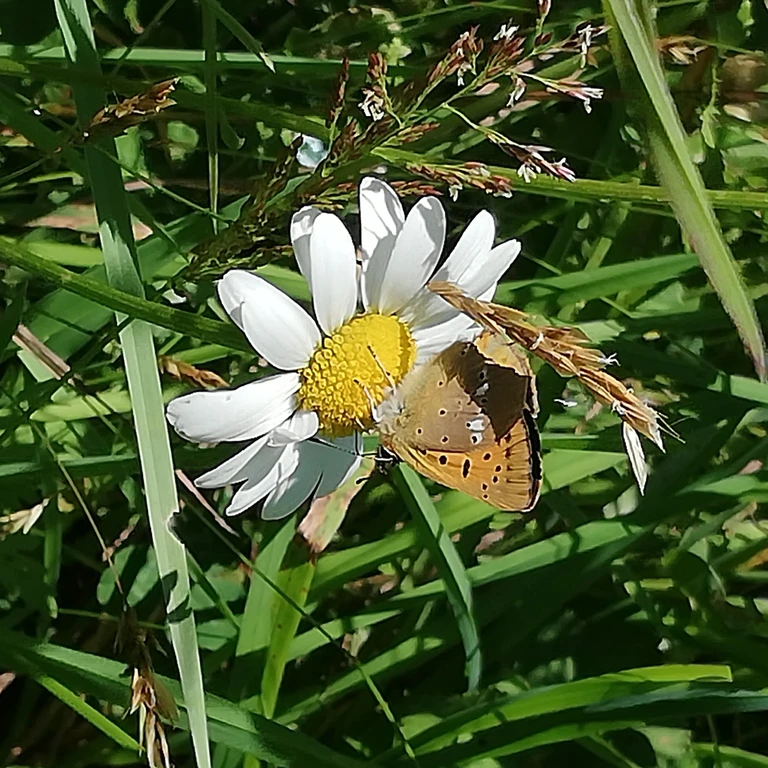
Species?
Lycaena virgaureae
